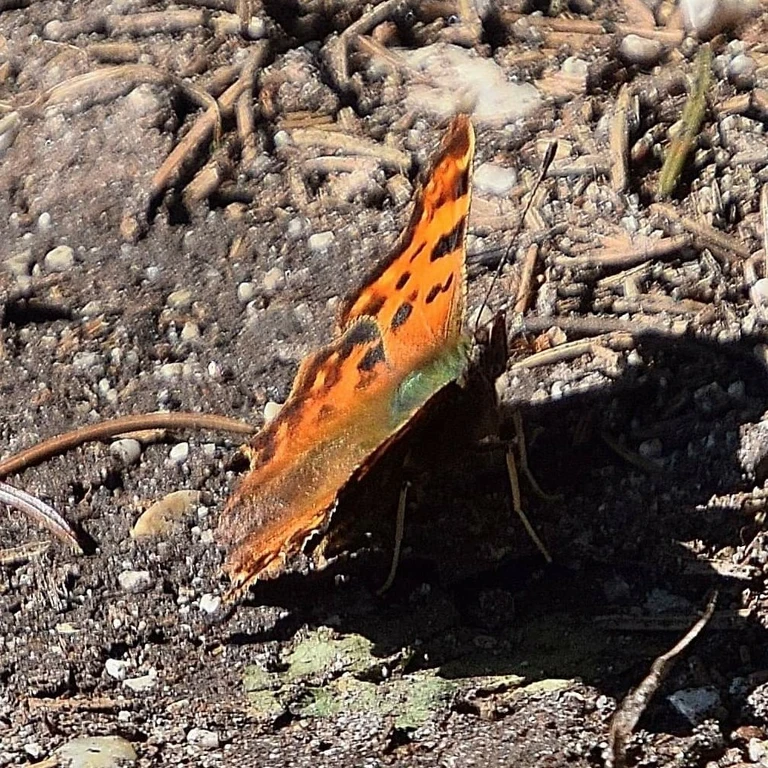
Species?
Polygonia c-album
